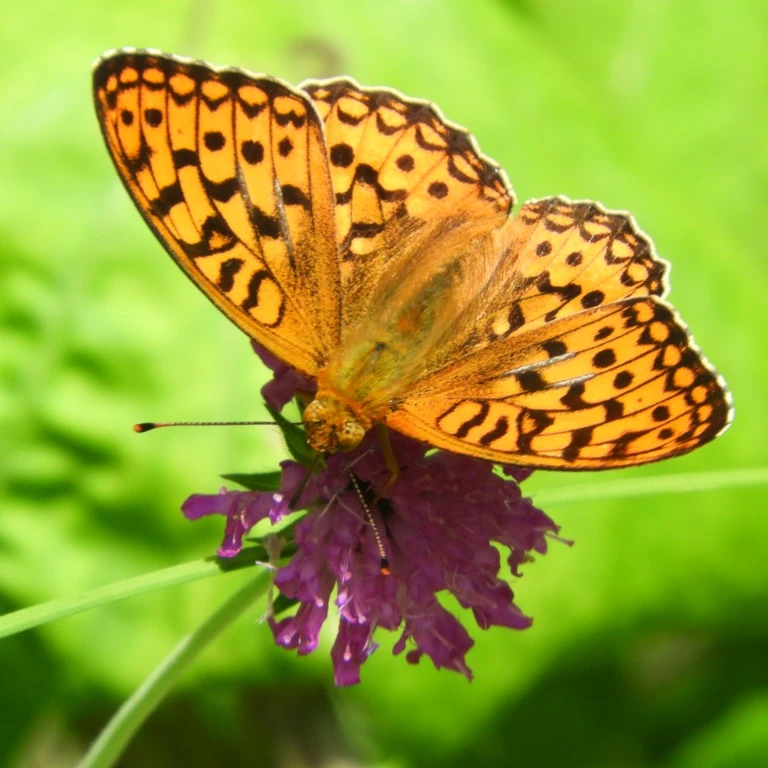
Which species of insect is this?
Fabriciana adippe
